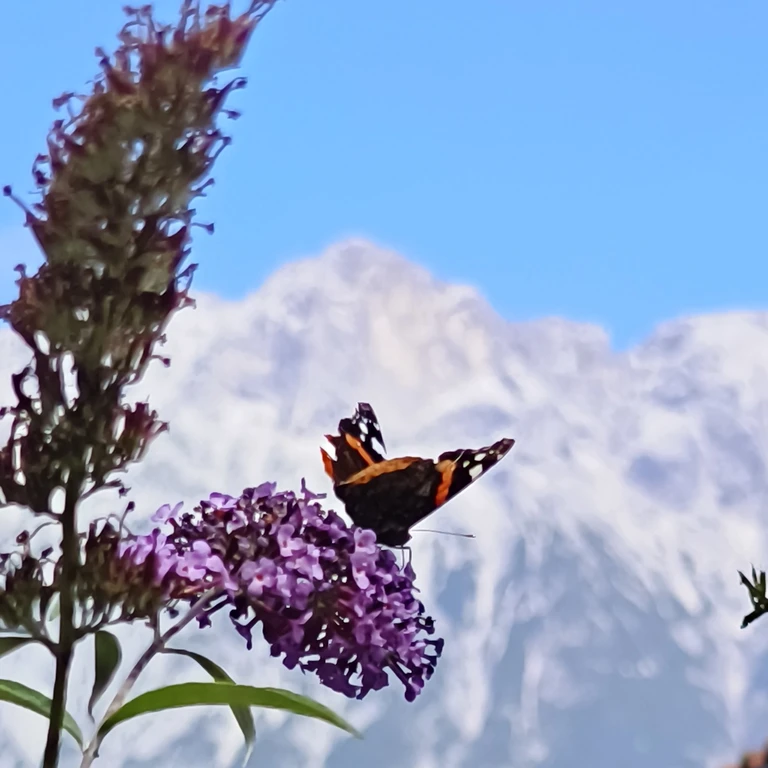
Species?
Vanessa atalanta
